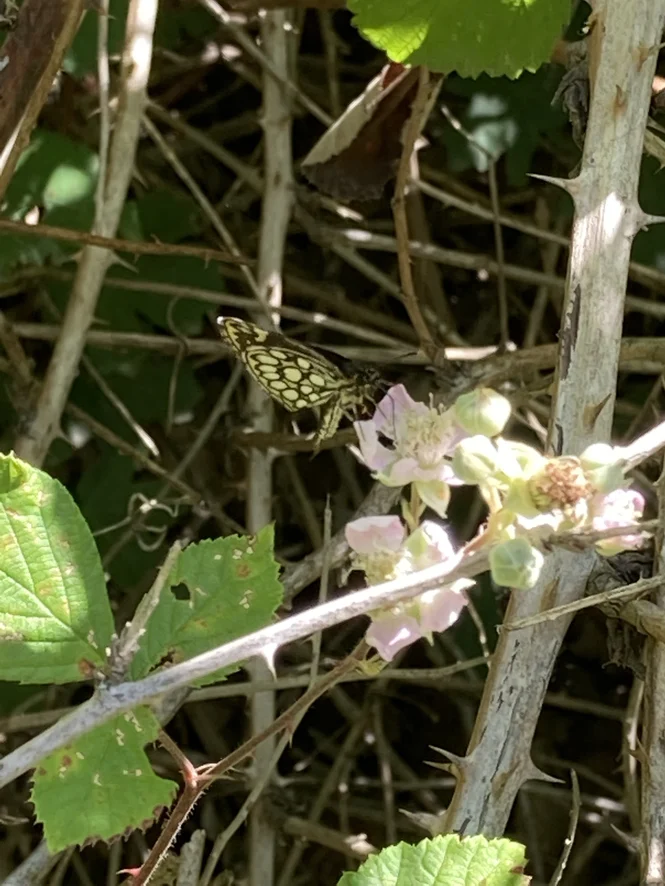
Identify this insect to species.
Heteropterus morpheus
